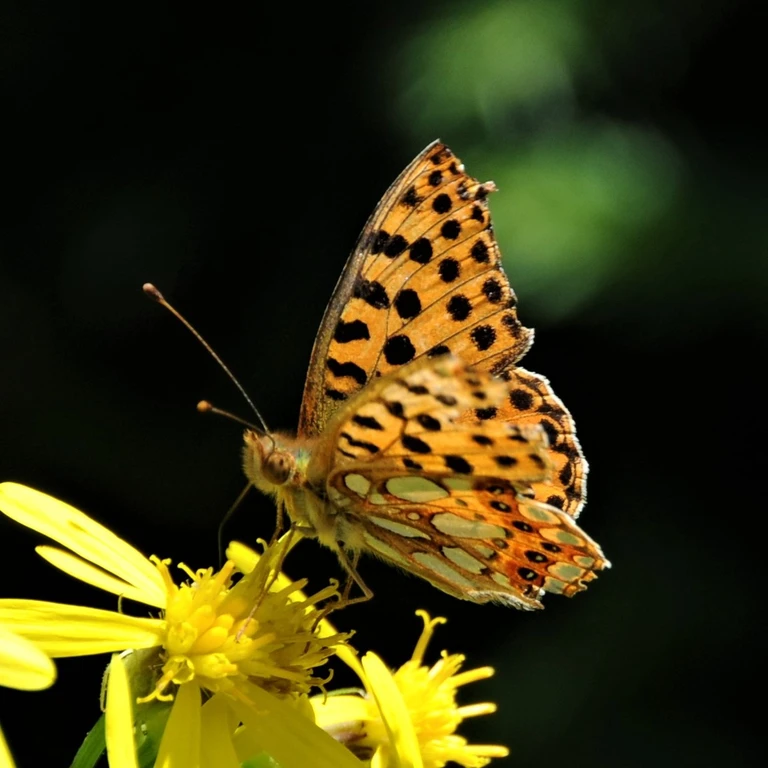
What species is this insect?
Issoria lathonia
